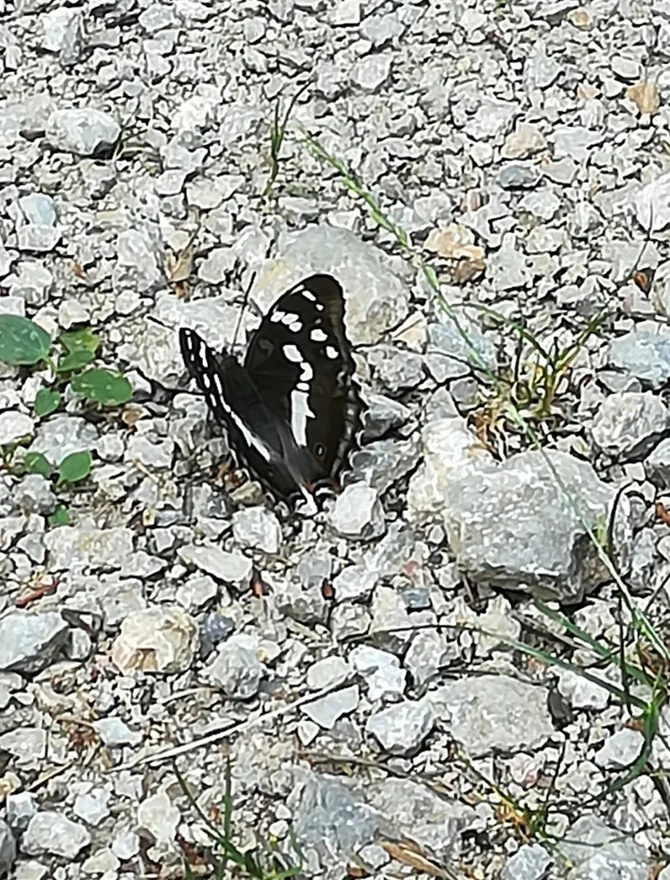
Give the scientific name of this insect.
Apatura iris
